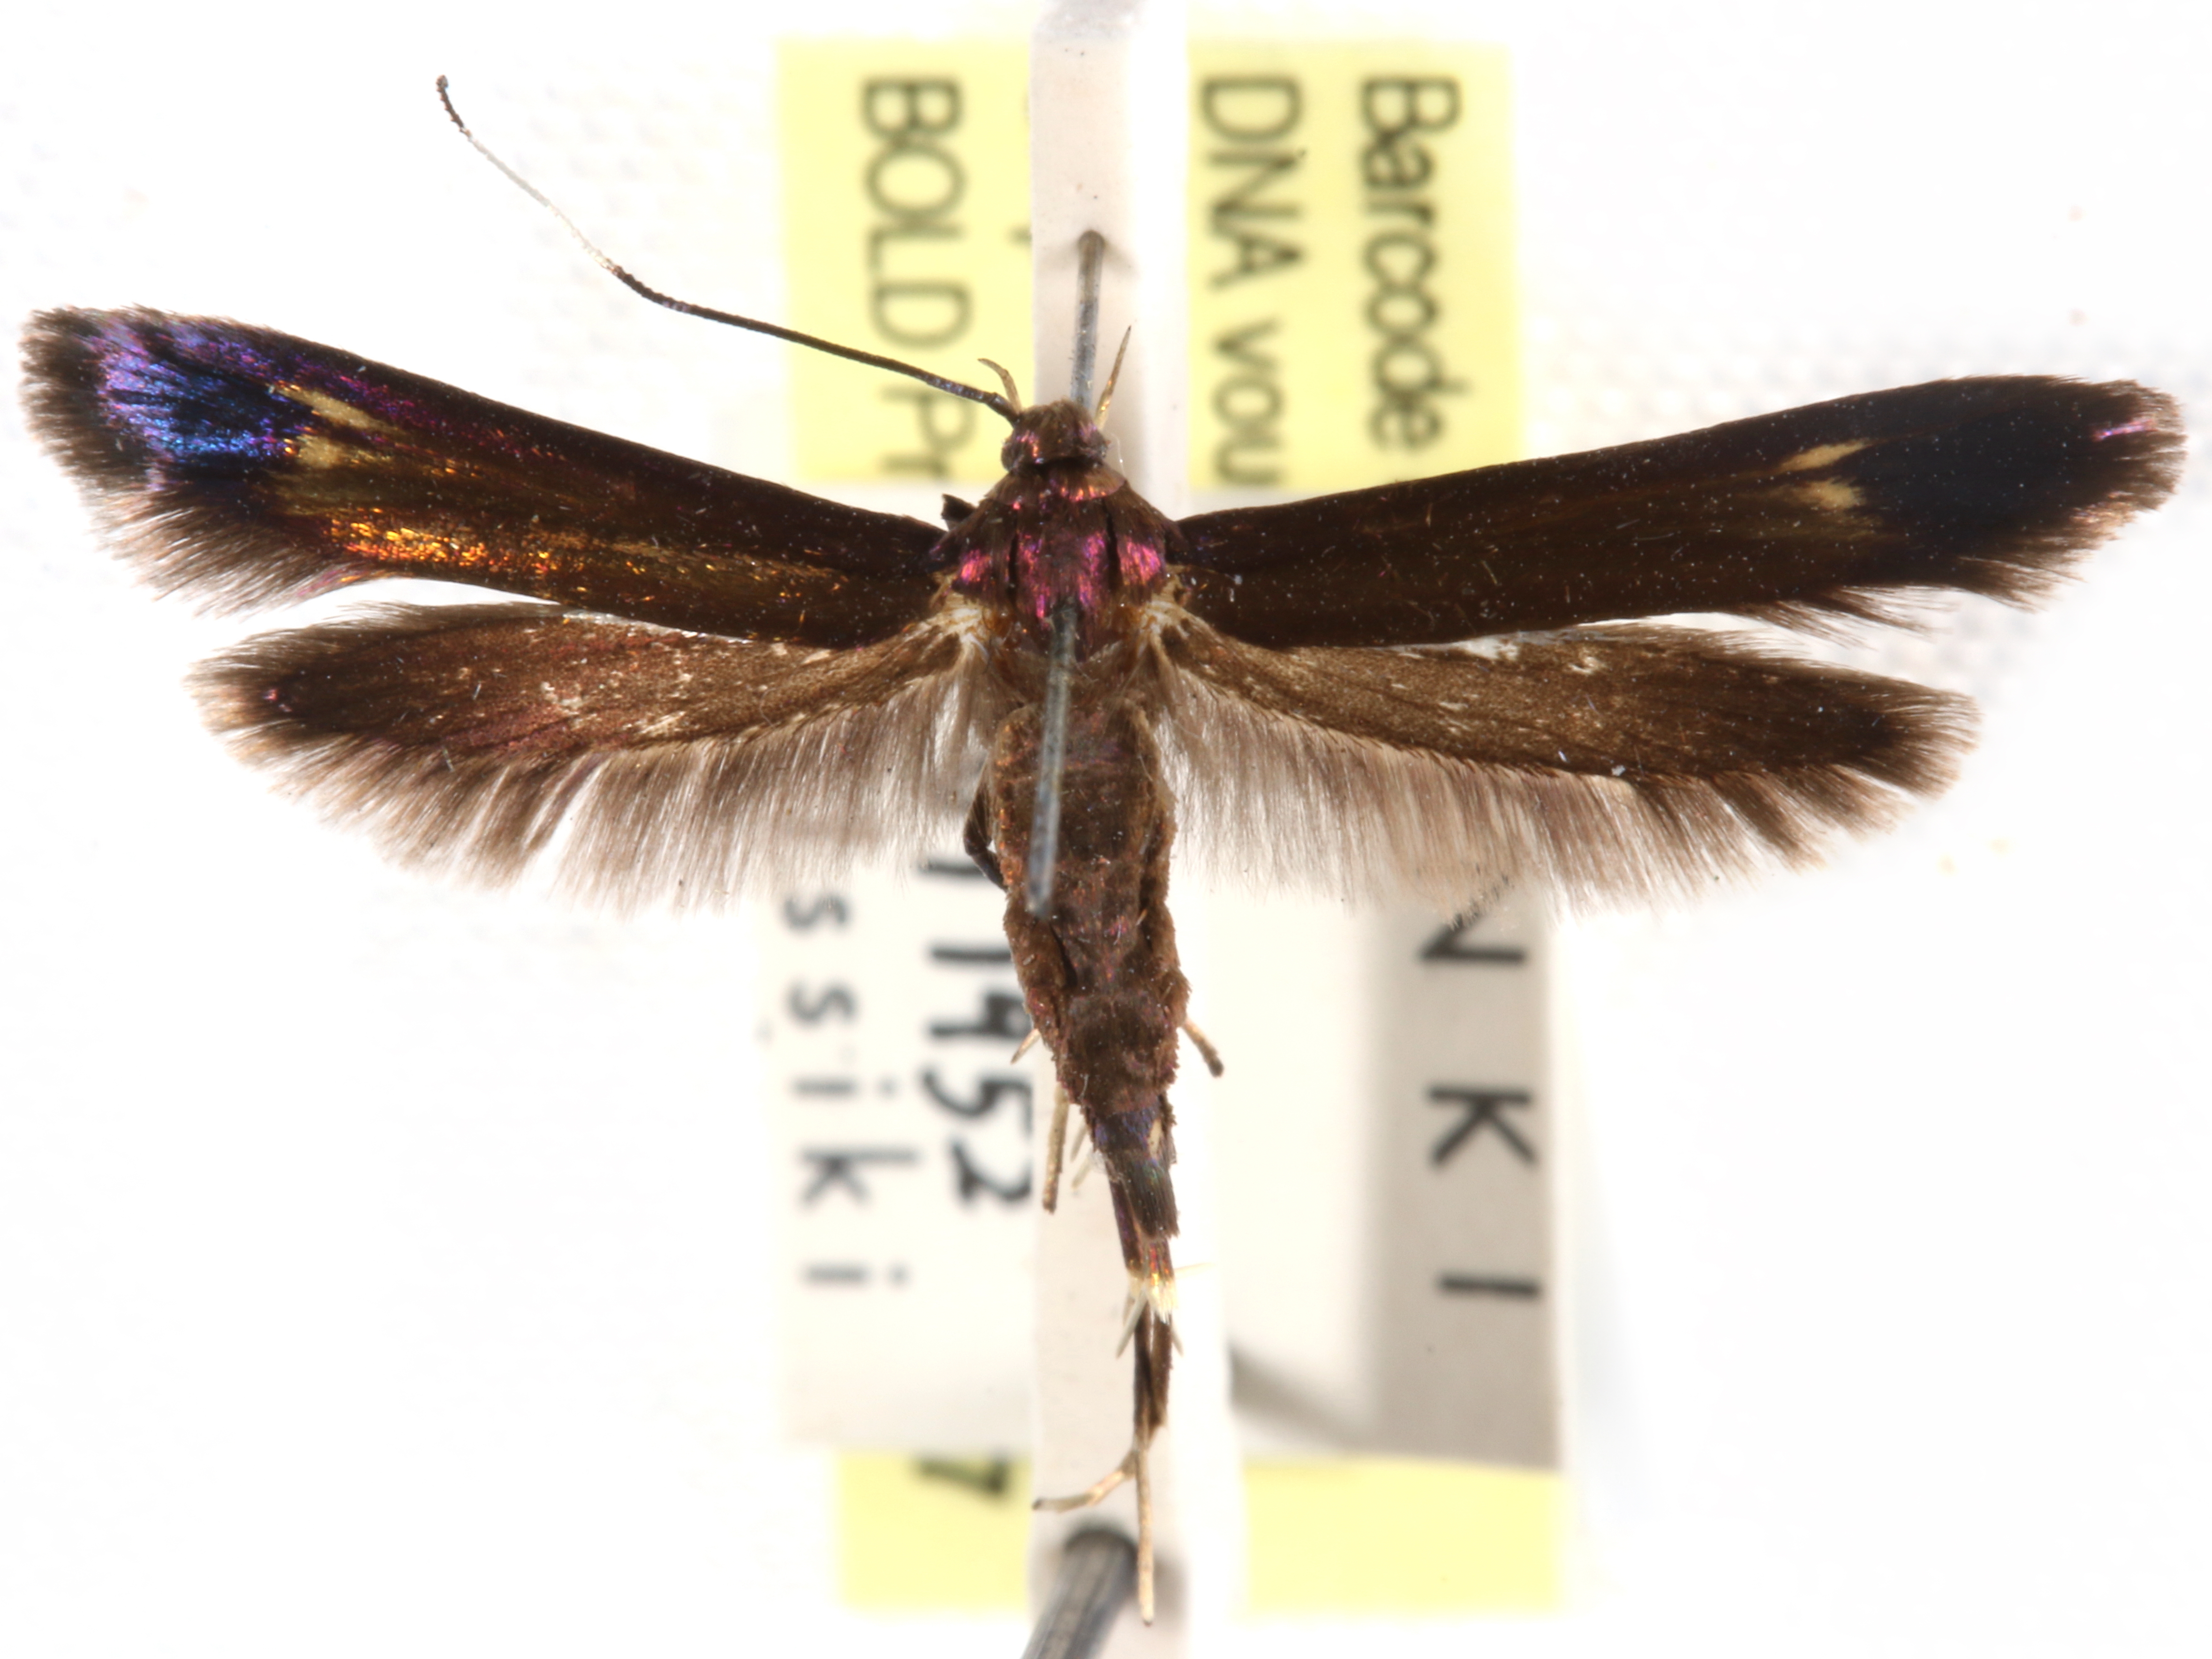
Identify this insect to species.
Lamprystica igneola
